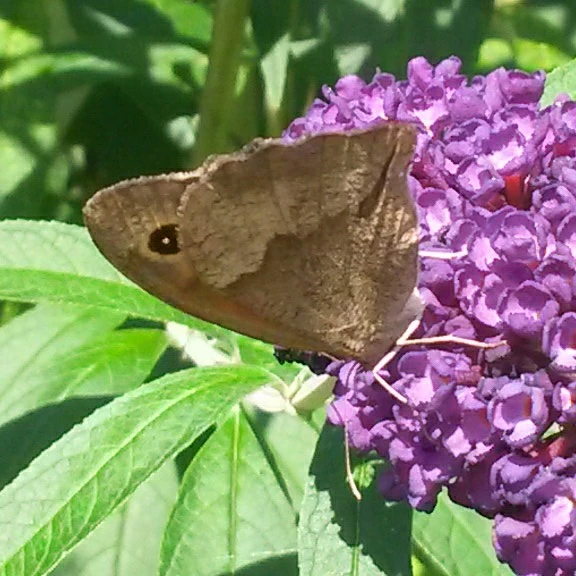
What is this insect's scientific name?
Maniola jurtina
